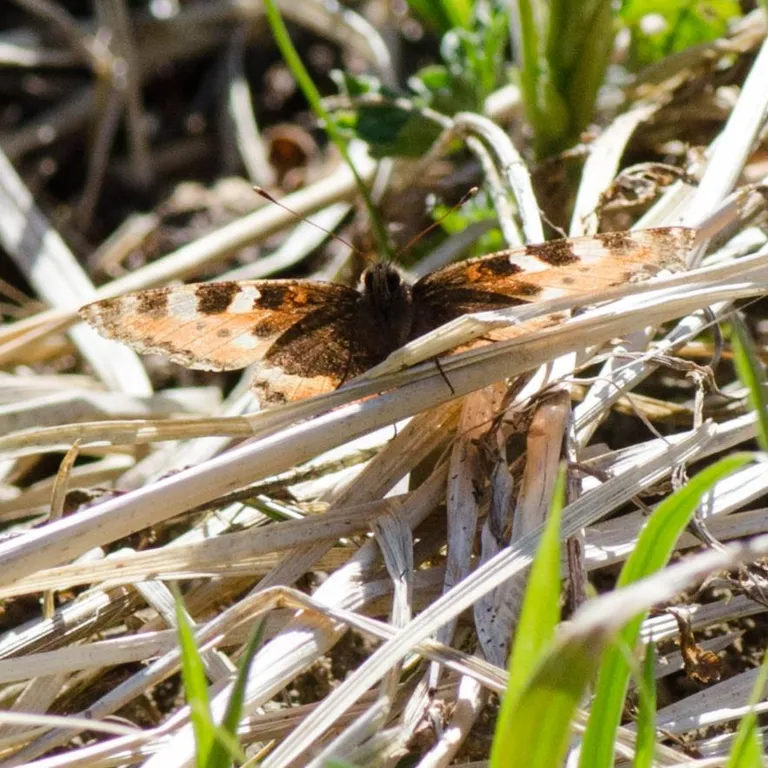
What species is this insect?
Aglais urticae
